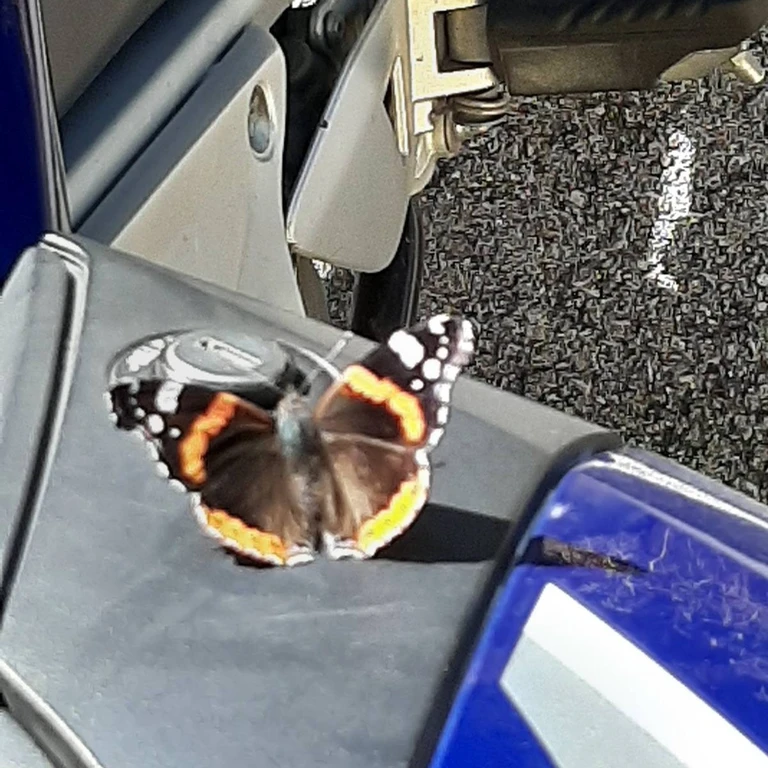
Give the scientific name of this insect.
Vanessa atalanta
